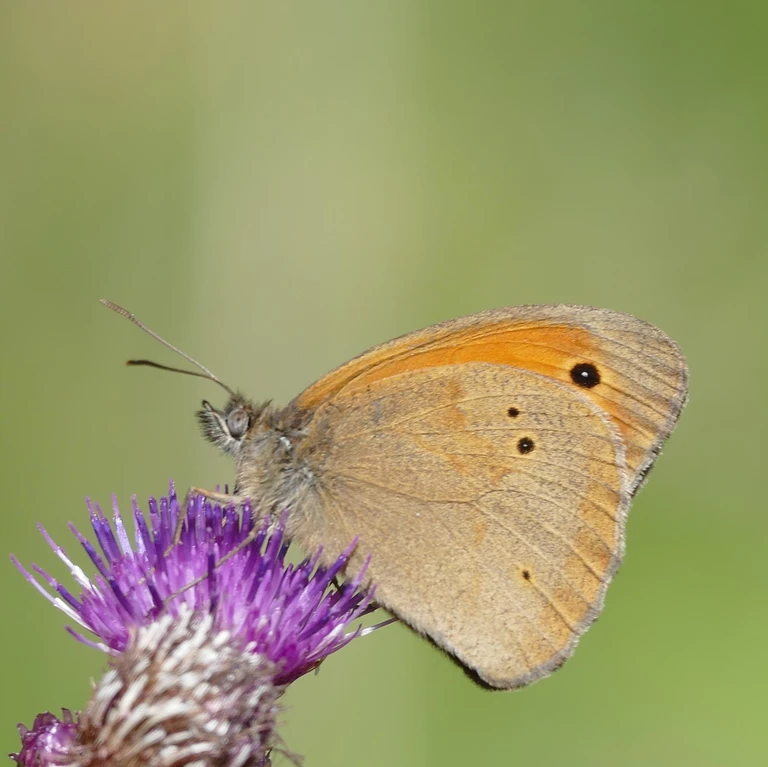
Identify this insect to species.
Maniola jurtina
